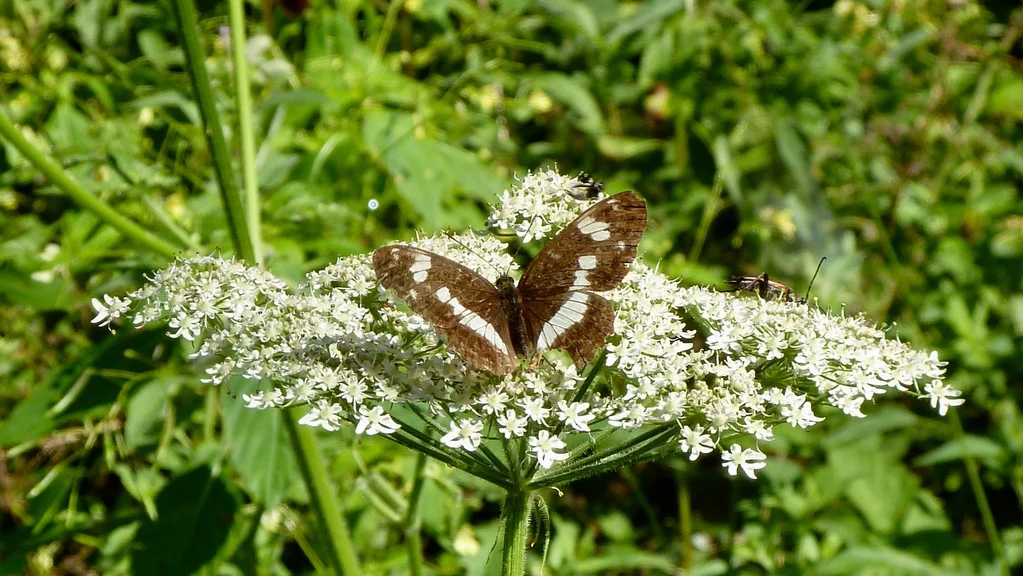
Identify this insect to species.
Limenitis camilla (also Ladoga camilla)
